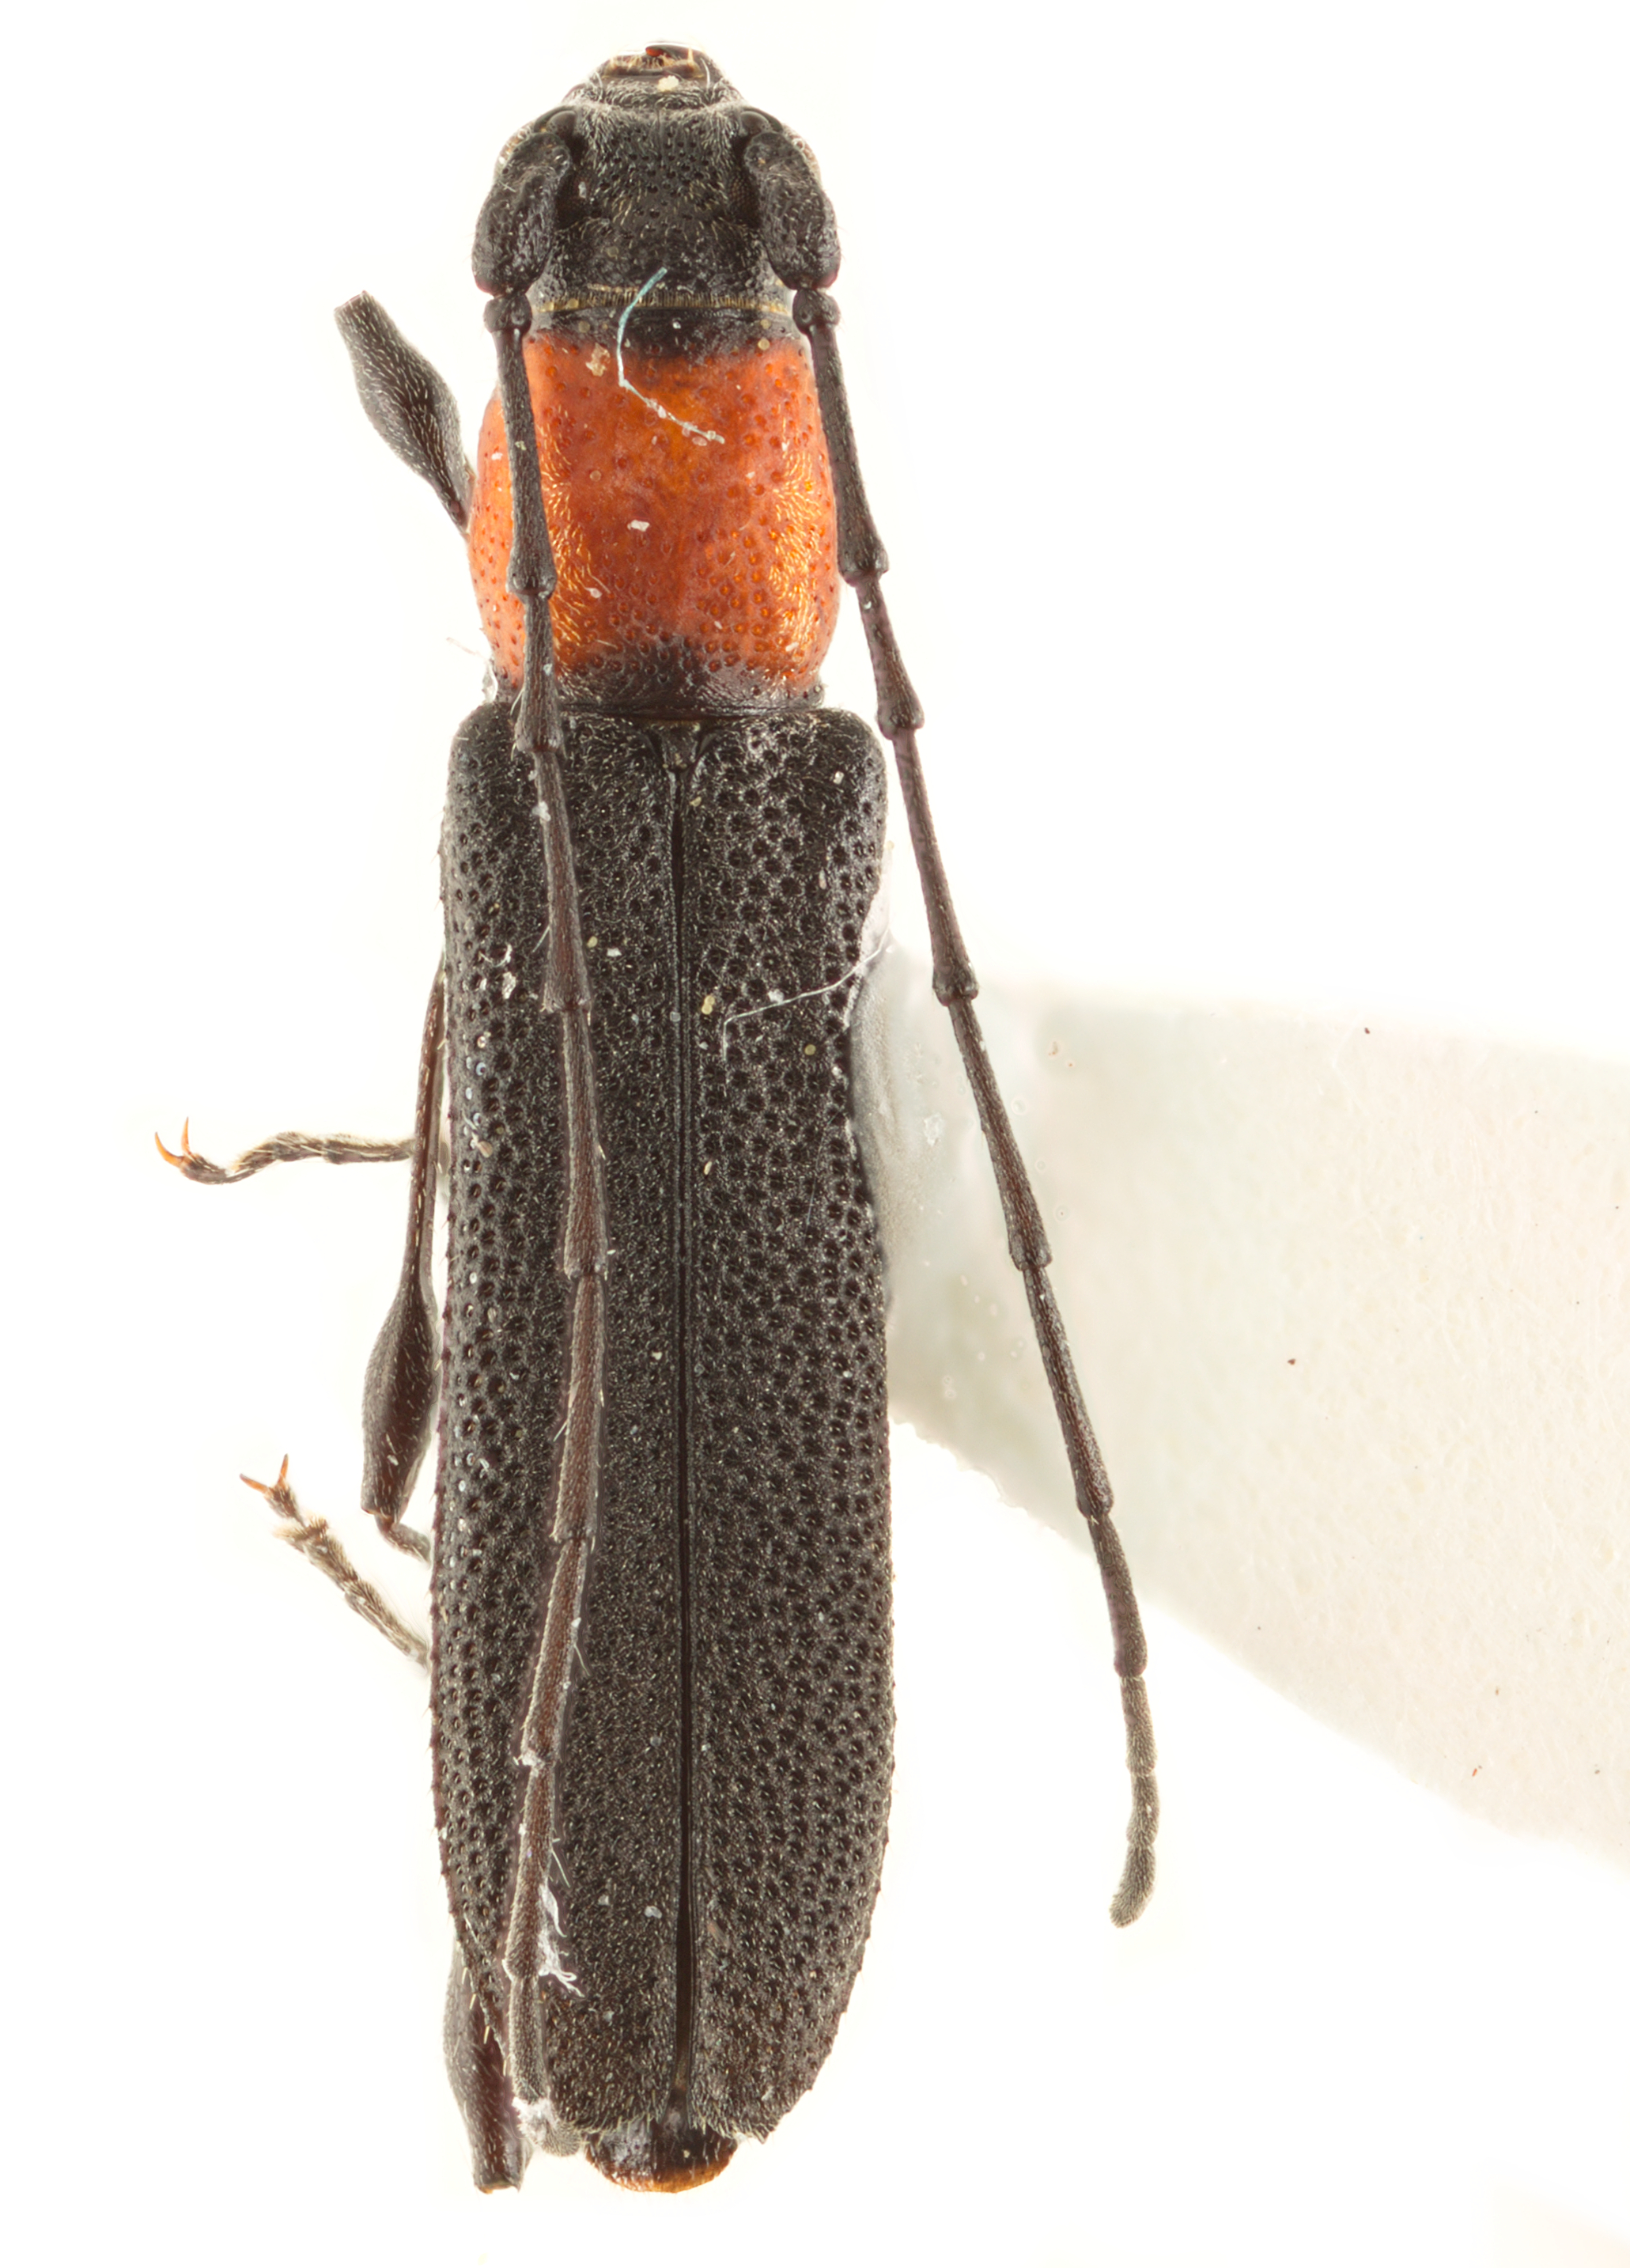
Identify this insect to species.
Rhopalophora meeskei
